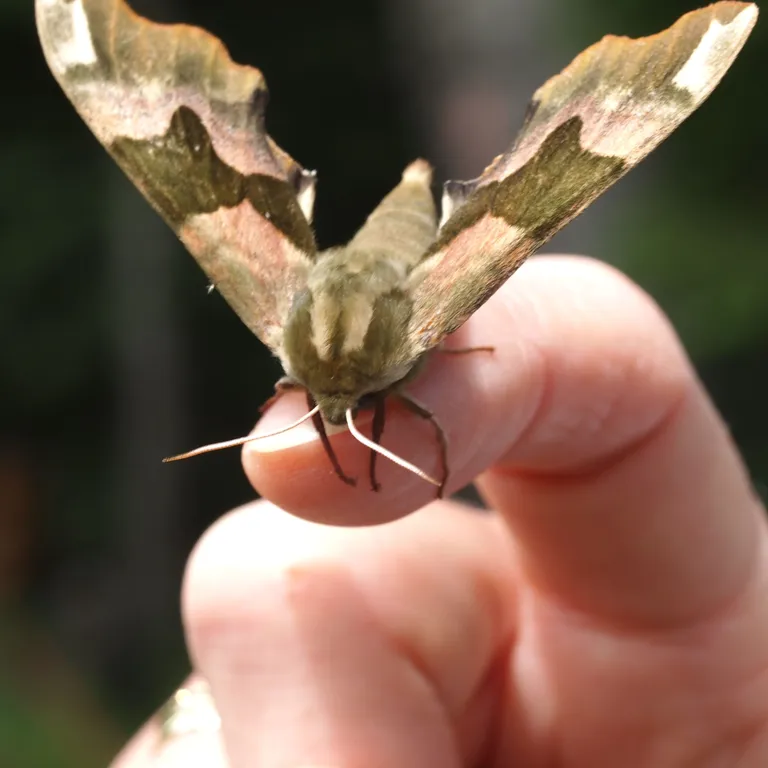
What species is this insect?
Mimas tiliae
